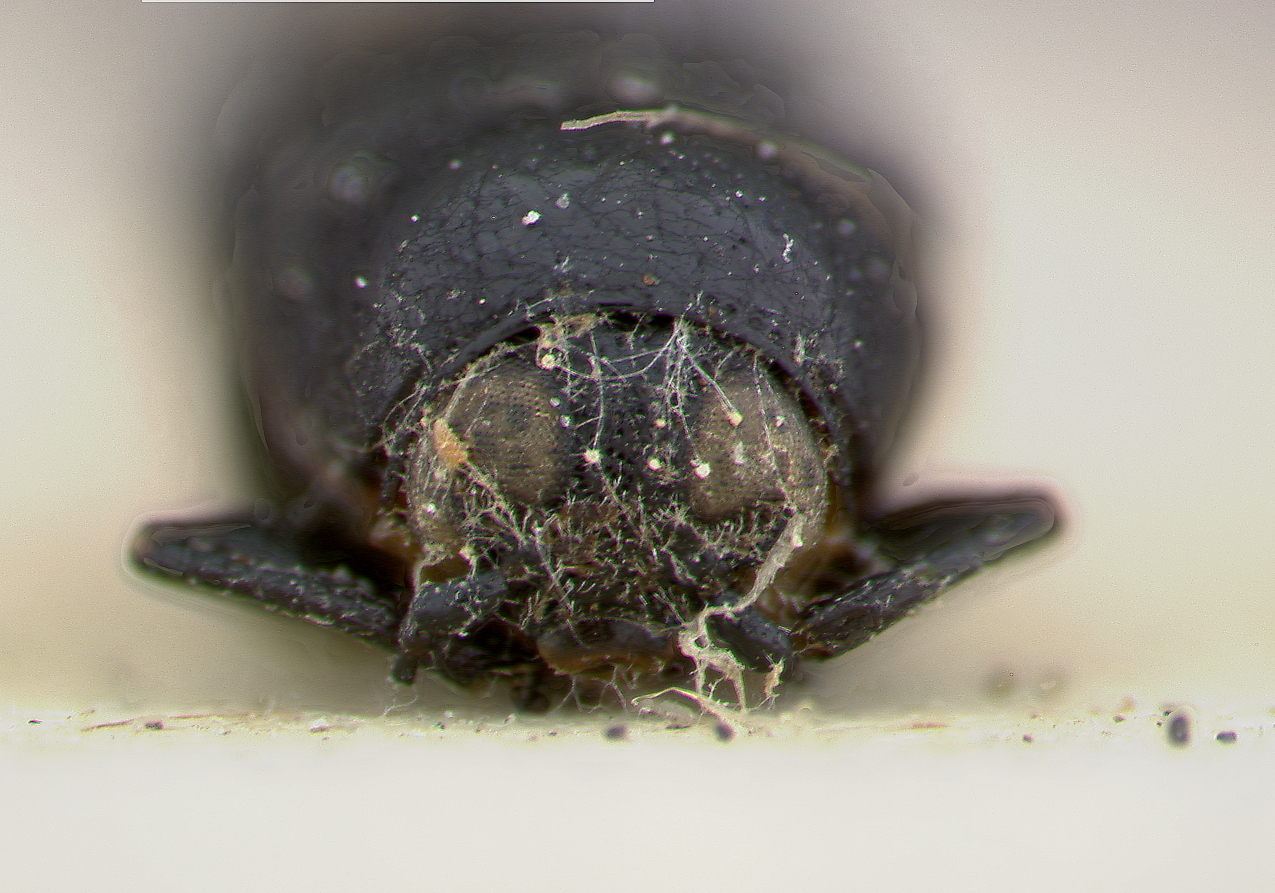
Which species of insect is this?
Schizosternus albogularis
